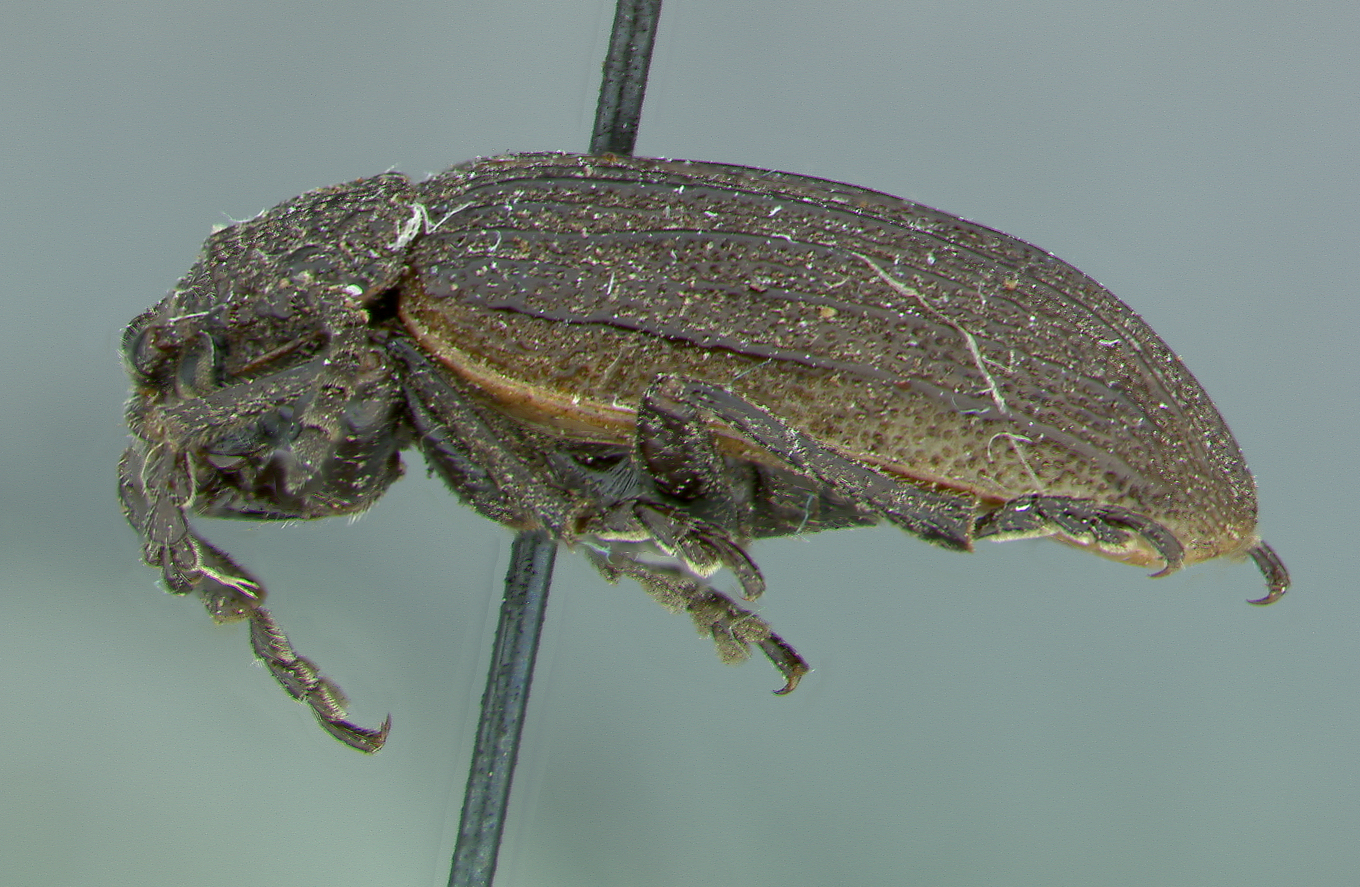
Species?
Galeruca costatissima
